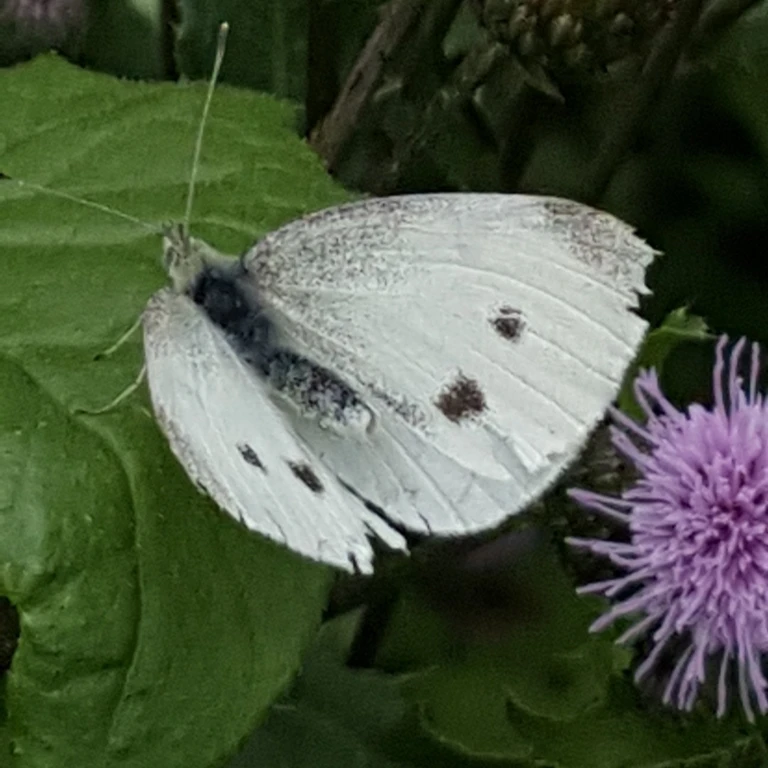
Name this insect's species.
Pieris rapae
